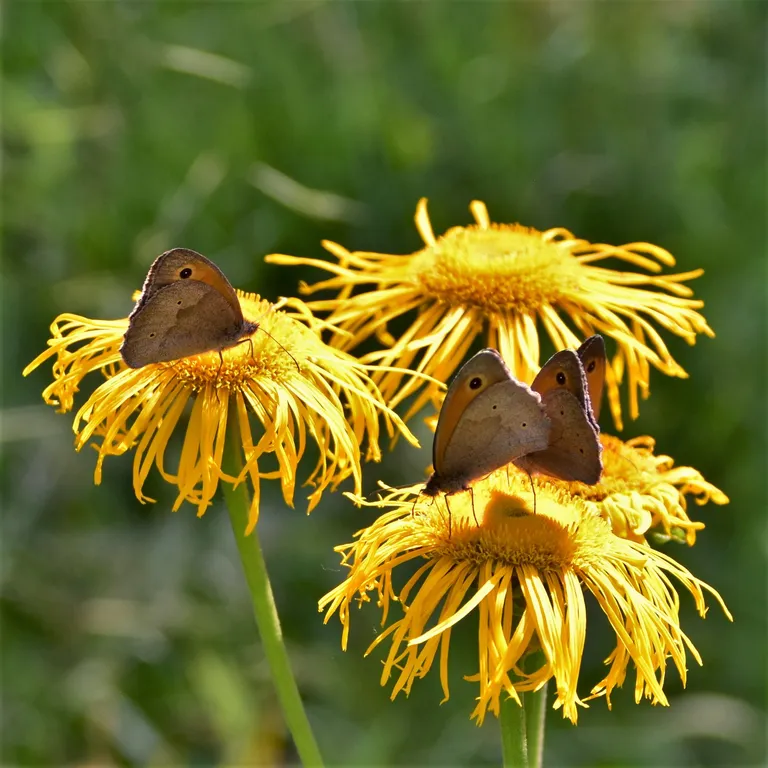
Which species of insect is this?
Maniola jurtina
